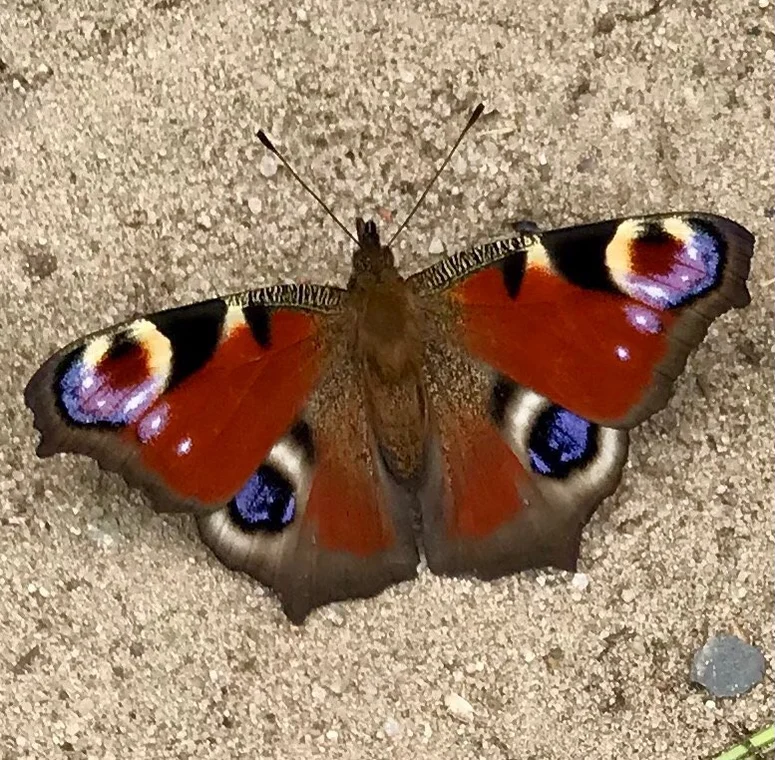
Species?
Aglais io
